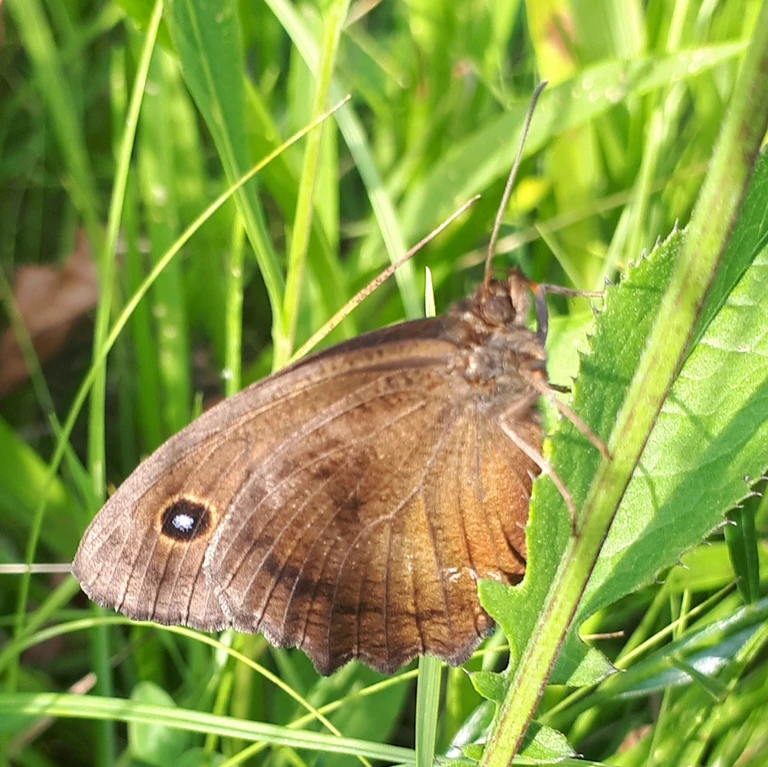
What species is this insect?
Minois dryas
